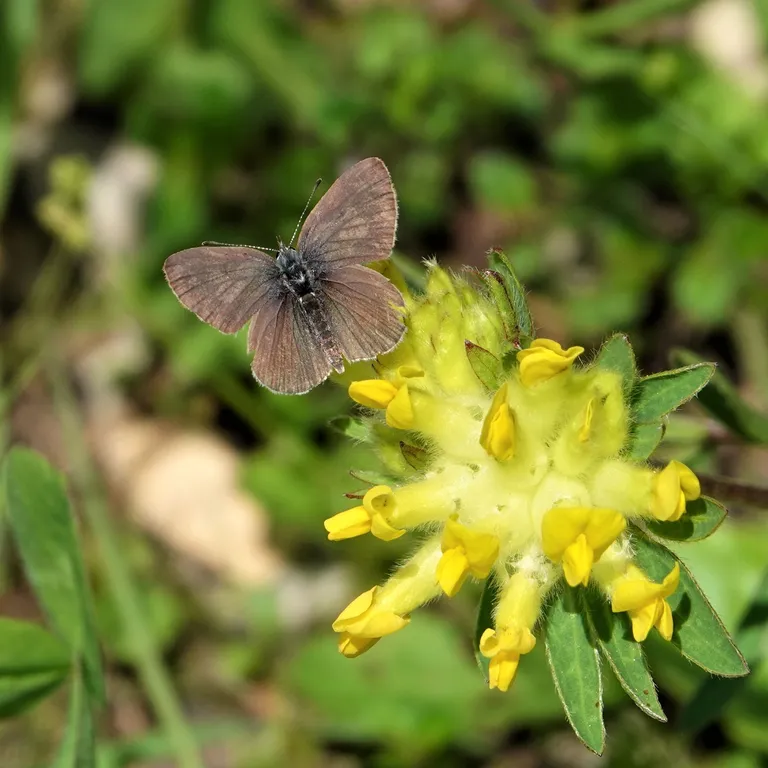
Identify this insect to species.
Cupido minimus
